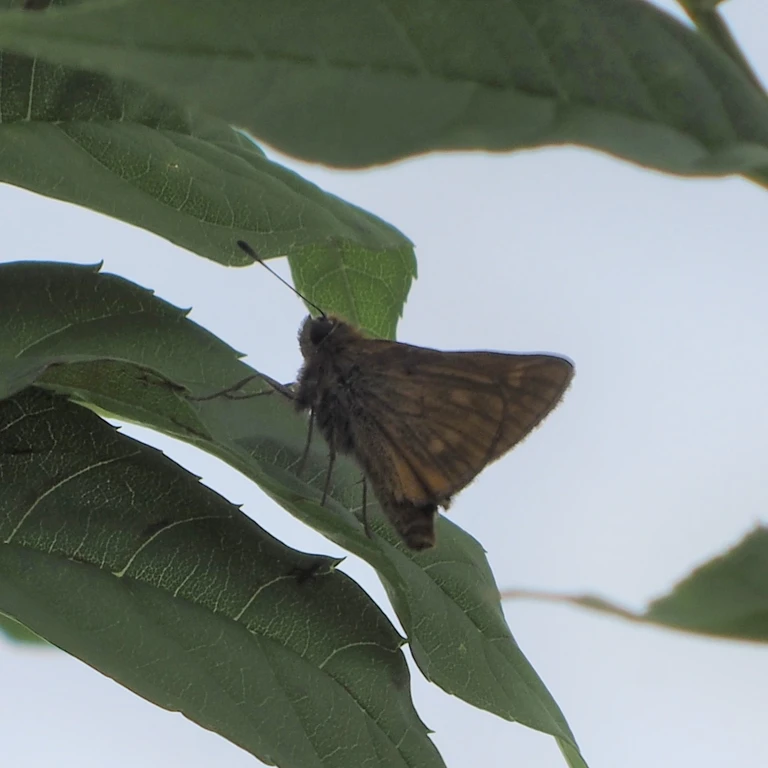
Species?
Ochlodes sylvanus (also Ochlodes venata)
